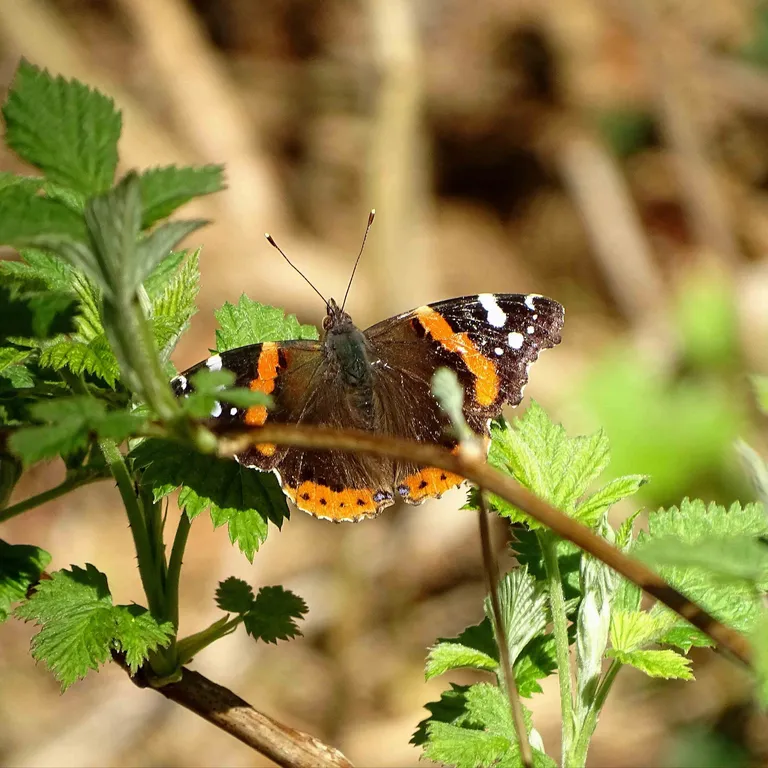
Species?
Vanessa atalanta
